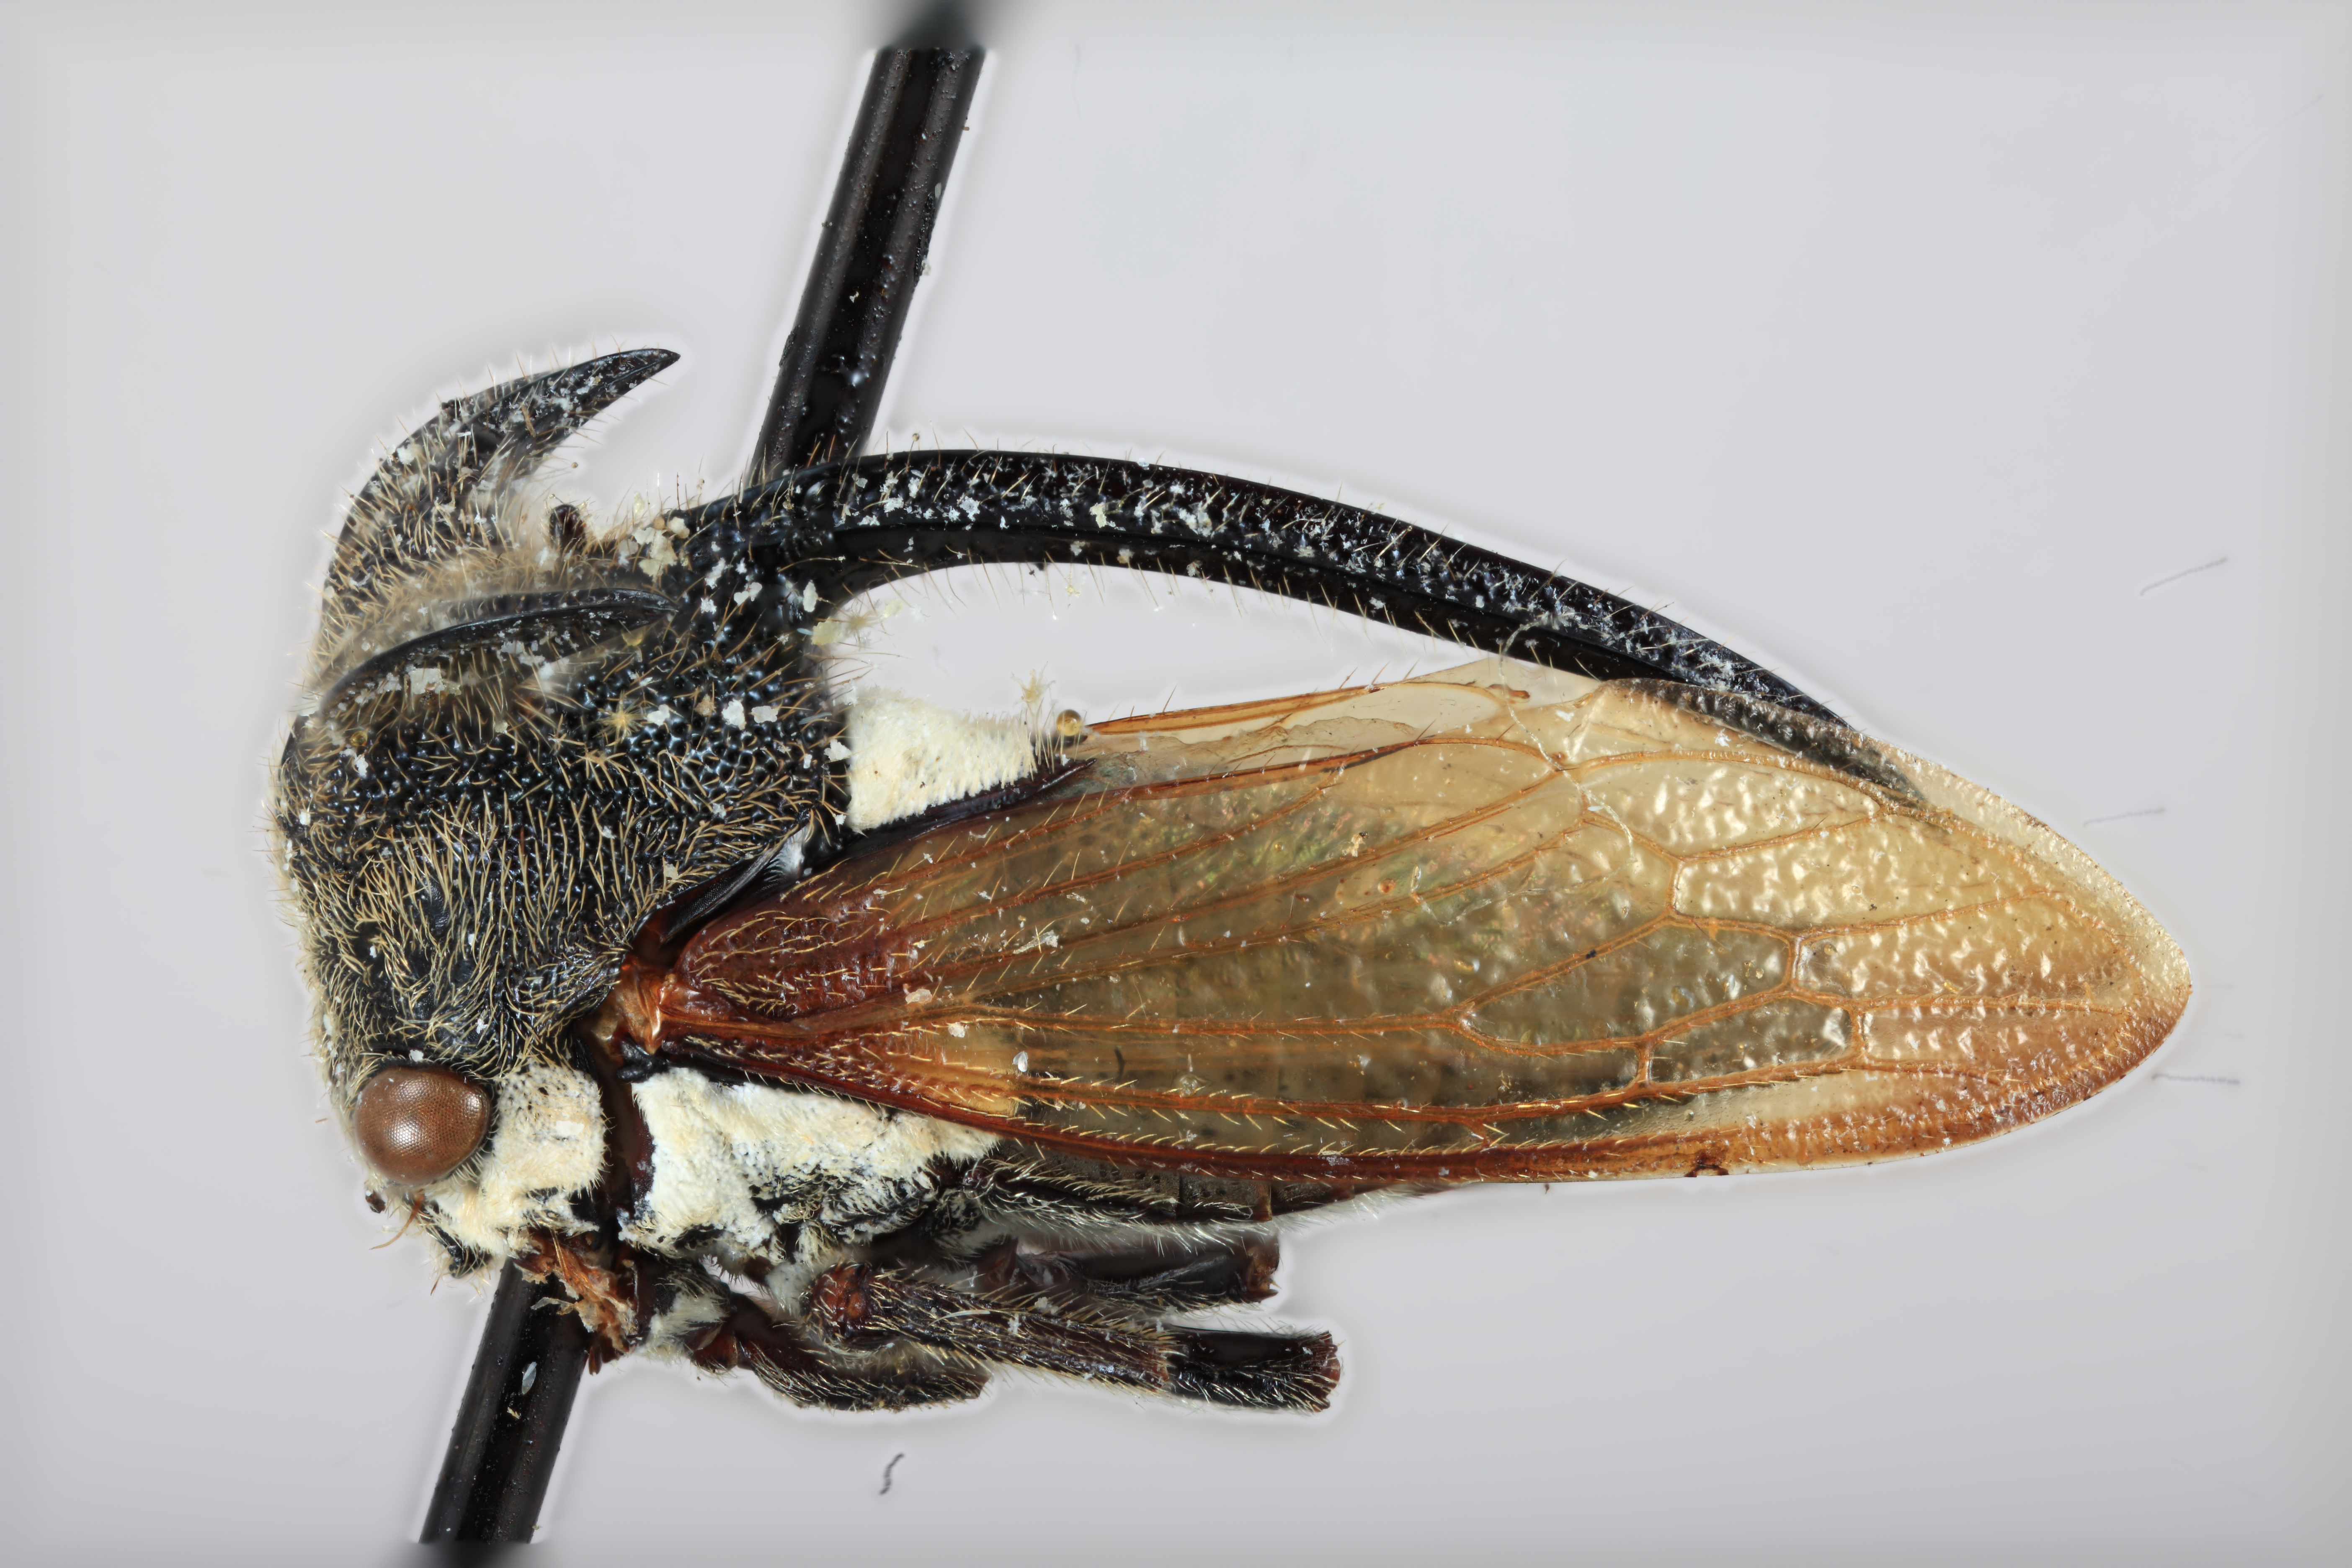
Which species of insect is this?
Leptocentrus arcuatus
